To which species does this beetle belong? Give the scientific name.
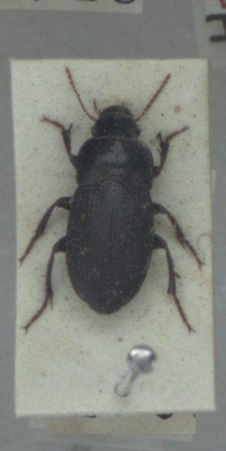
Harpalus tardus
